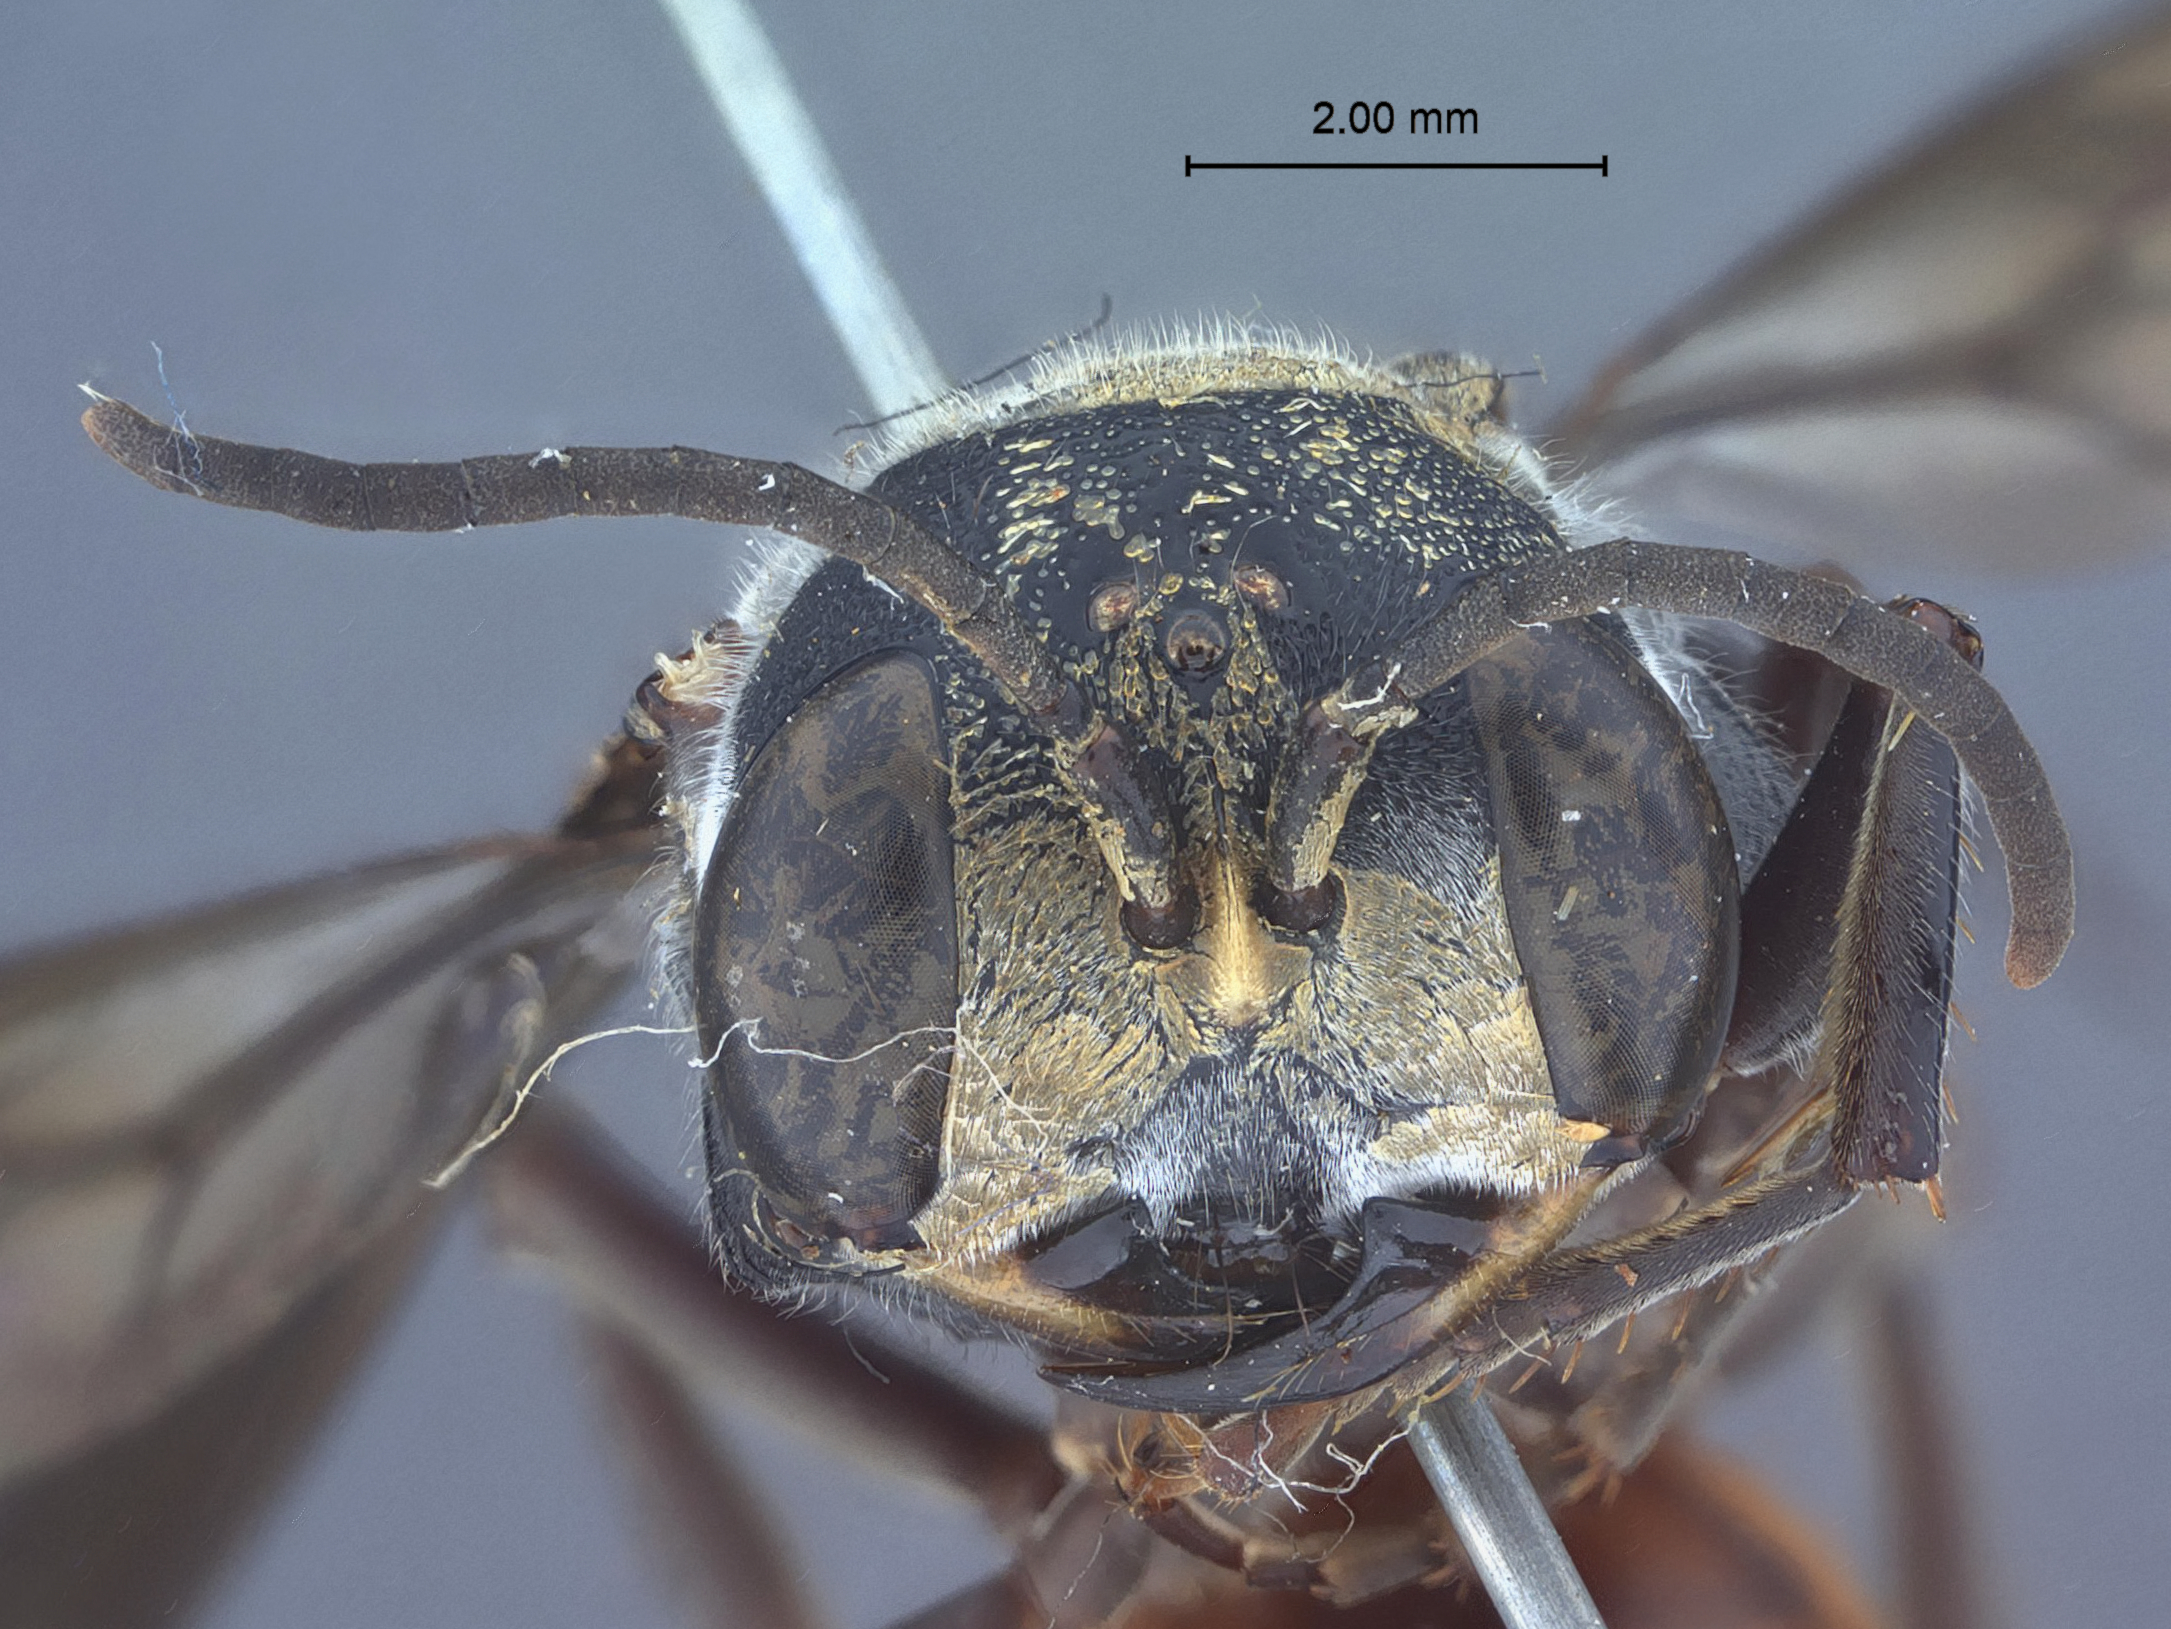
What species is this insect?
Cercercis angularis
